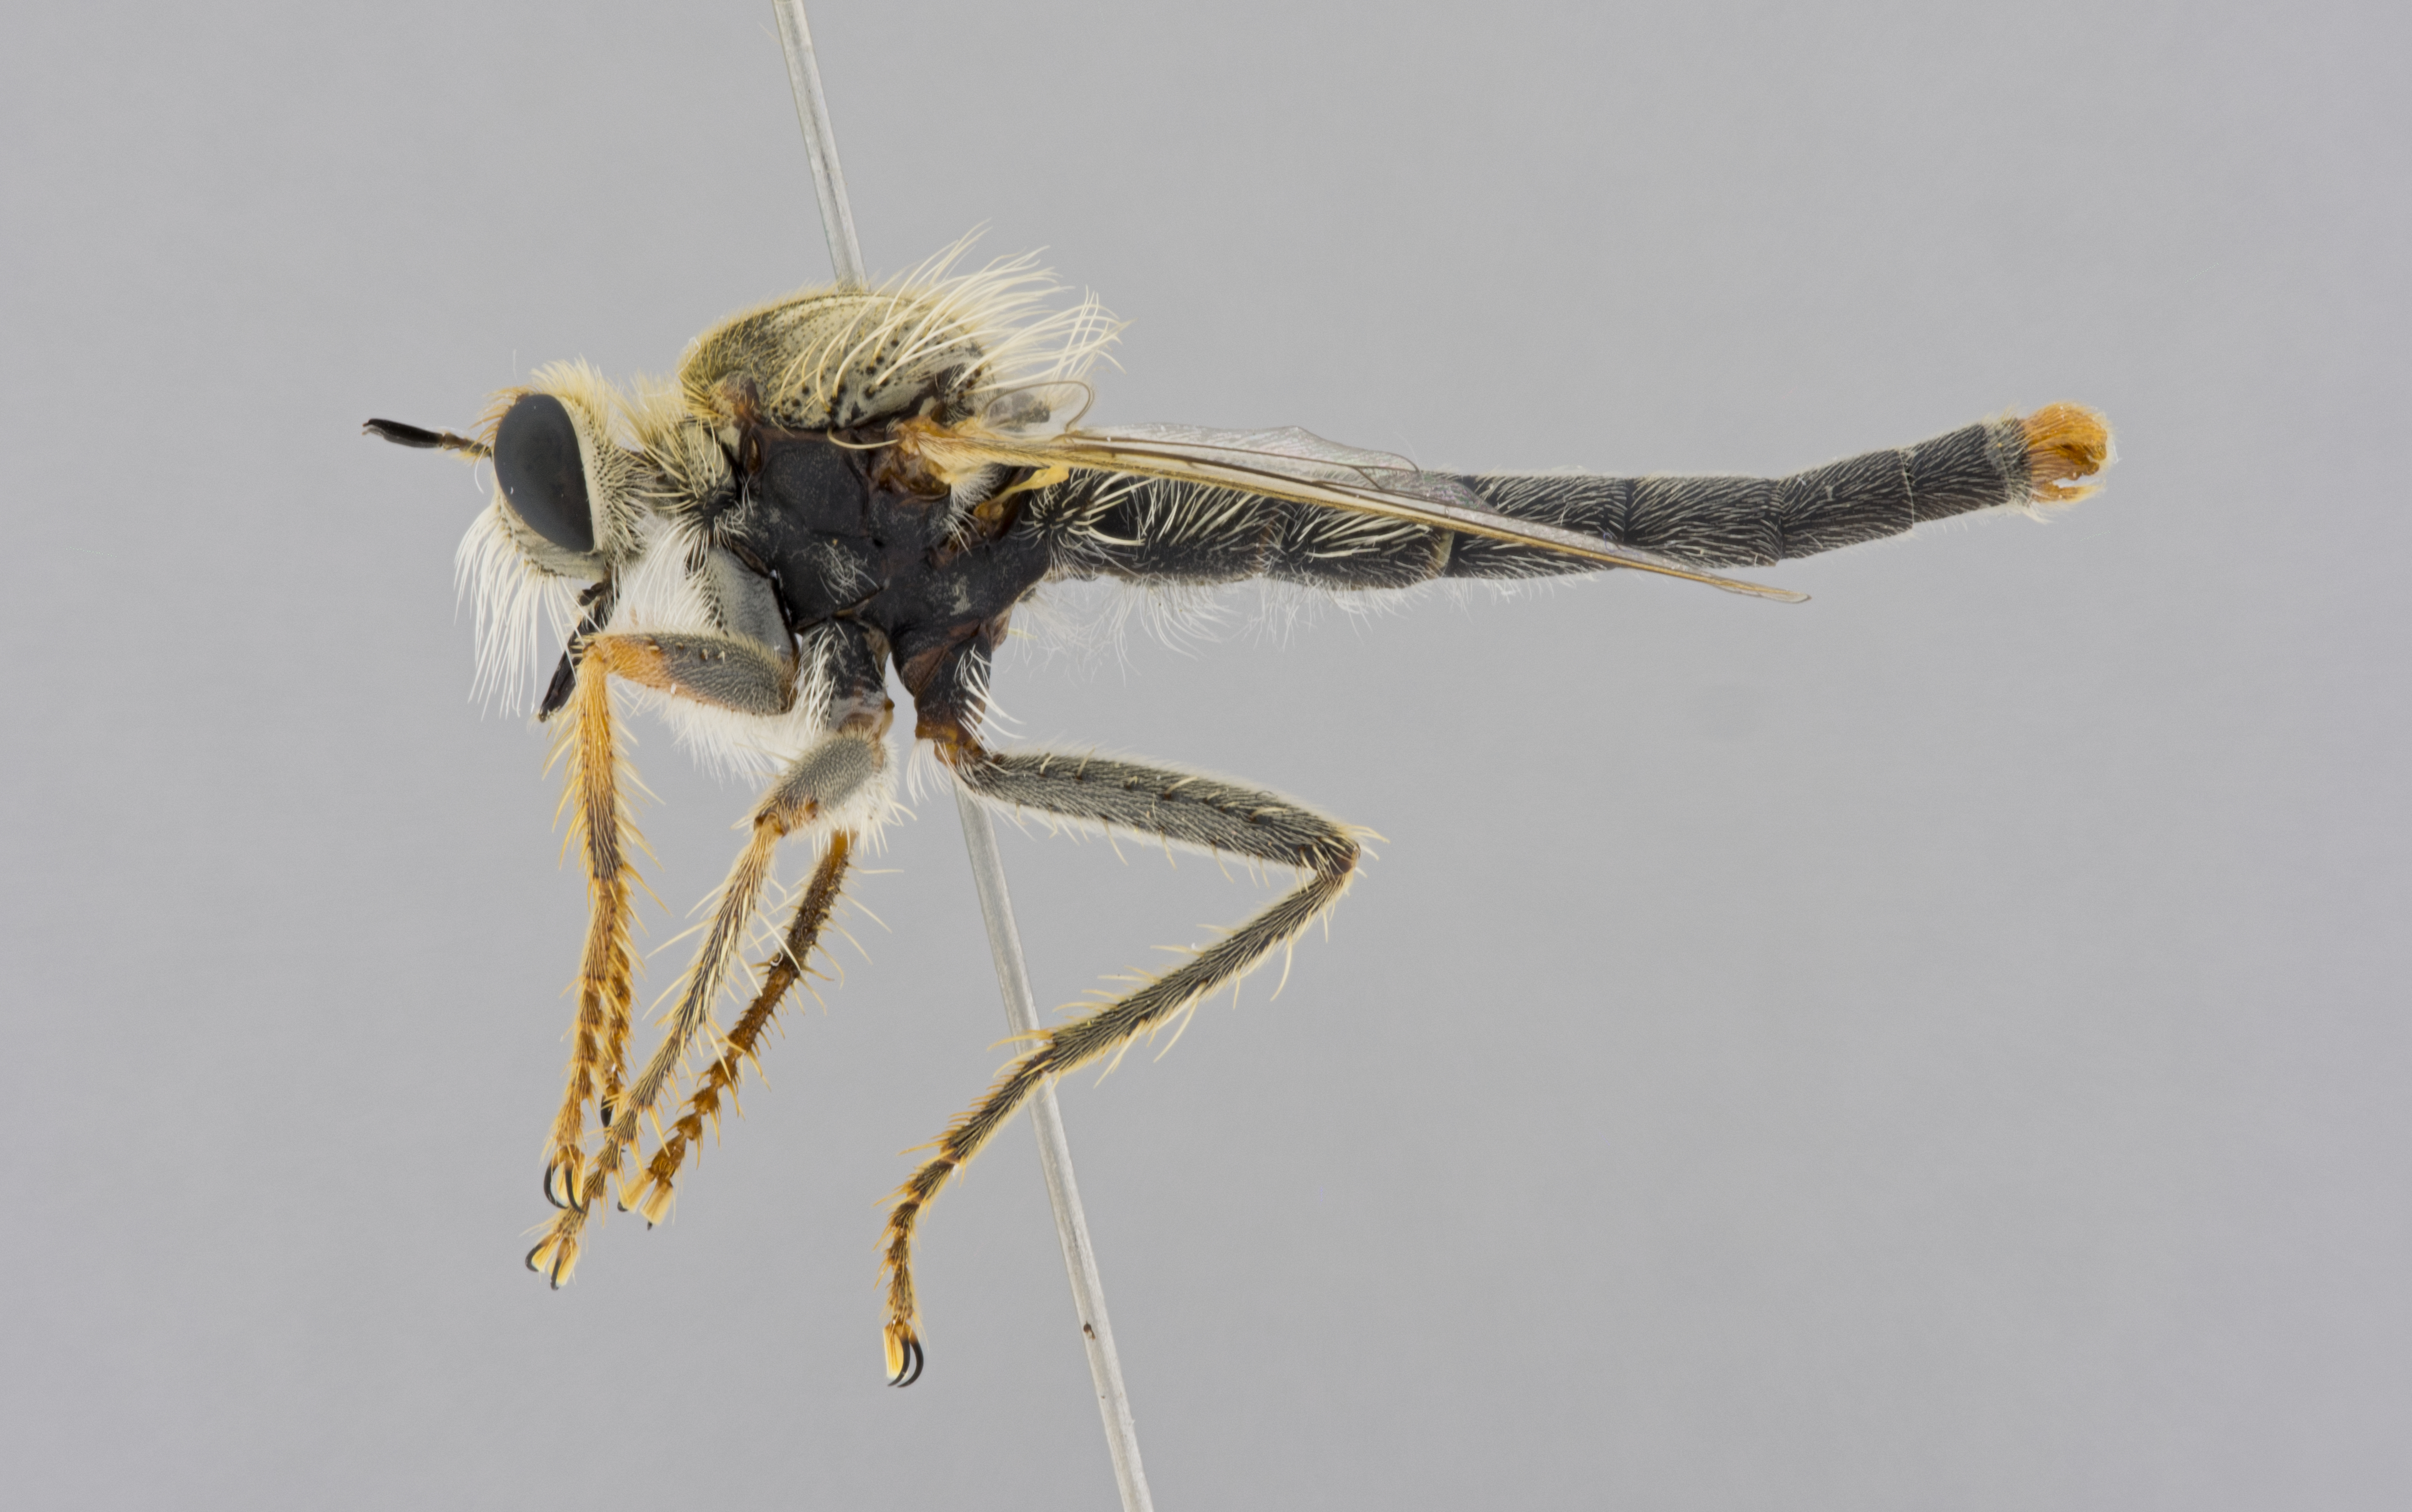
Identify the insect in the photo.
Scleropogon duncani
